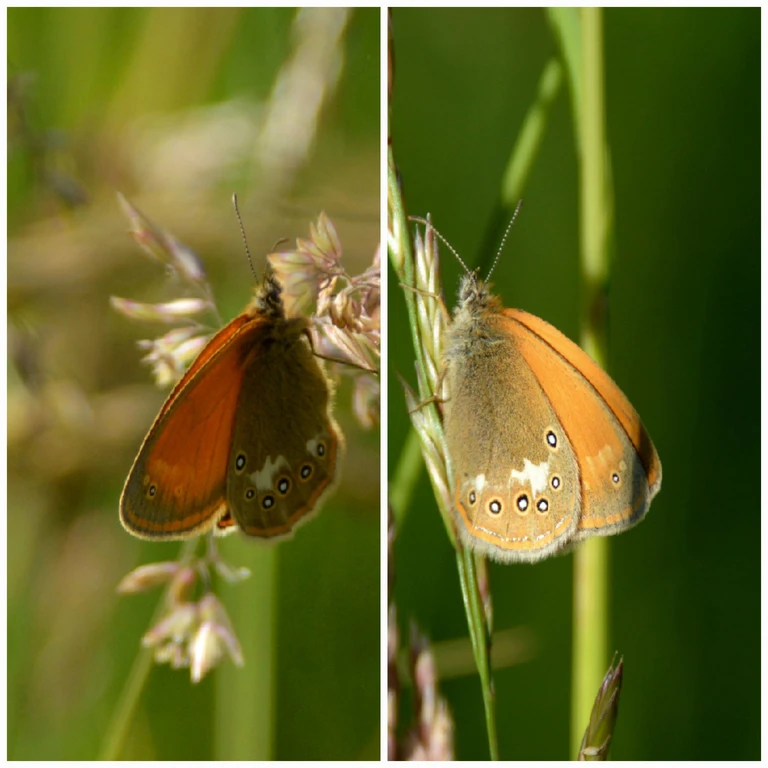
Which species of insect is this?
Coenonympha glycerion (also Coenonympha iphis)
